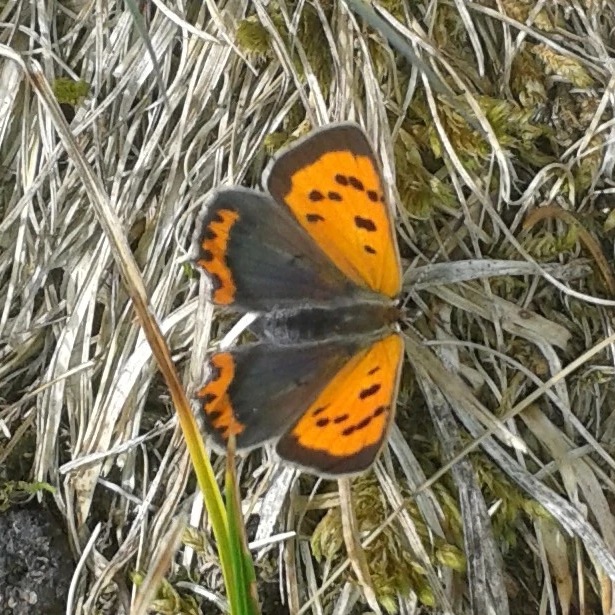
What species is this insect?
Lycaena phlaeas
